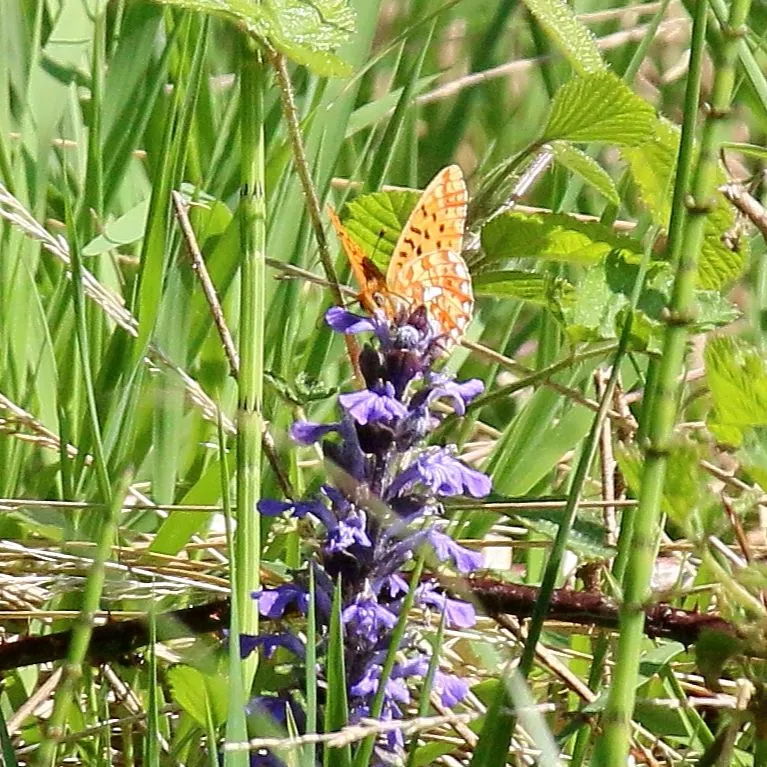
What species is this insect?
Boloria euphrosyne (also Clossiana euphrosyne)
